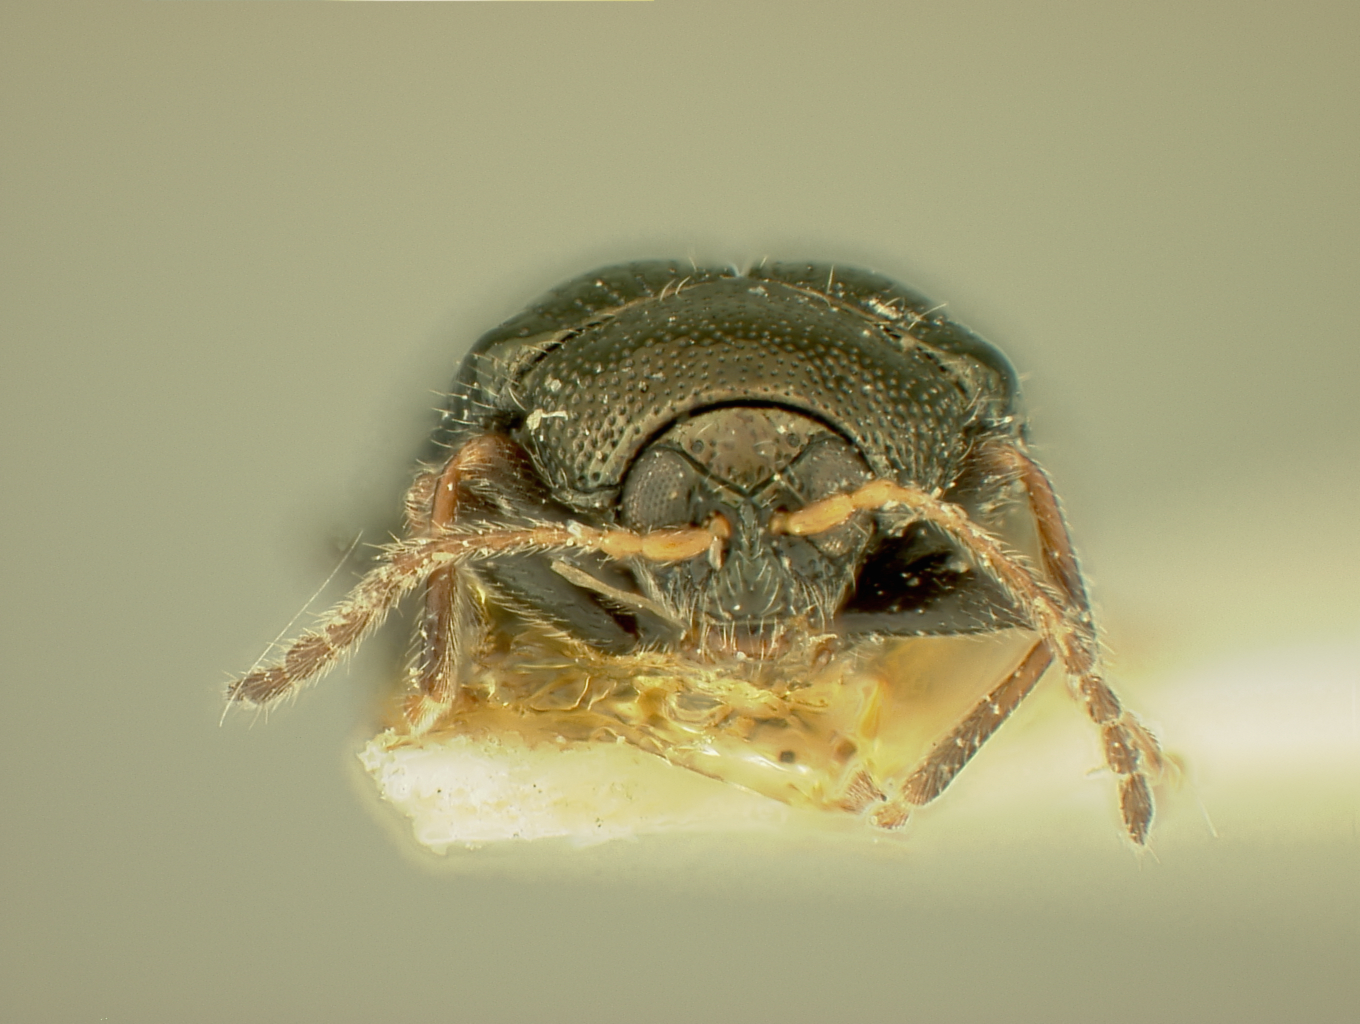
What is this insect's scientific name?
Acallepitrix lima
